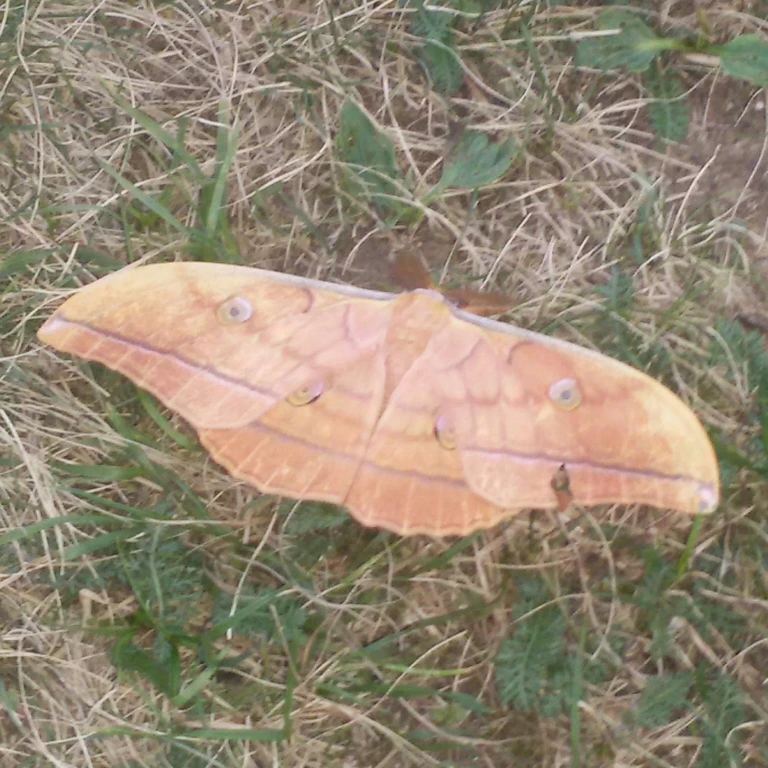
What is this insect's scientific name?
Antheraea yamamai
